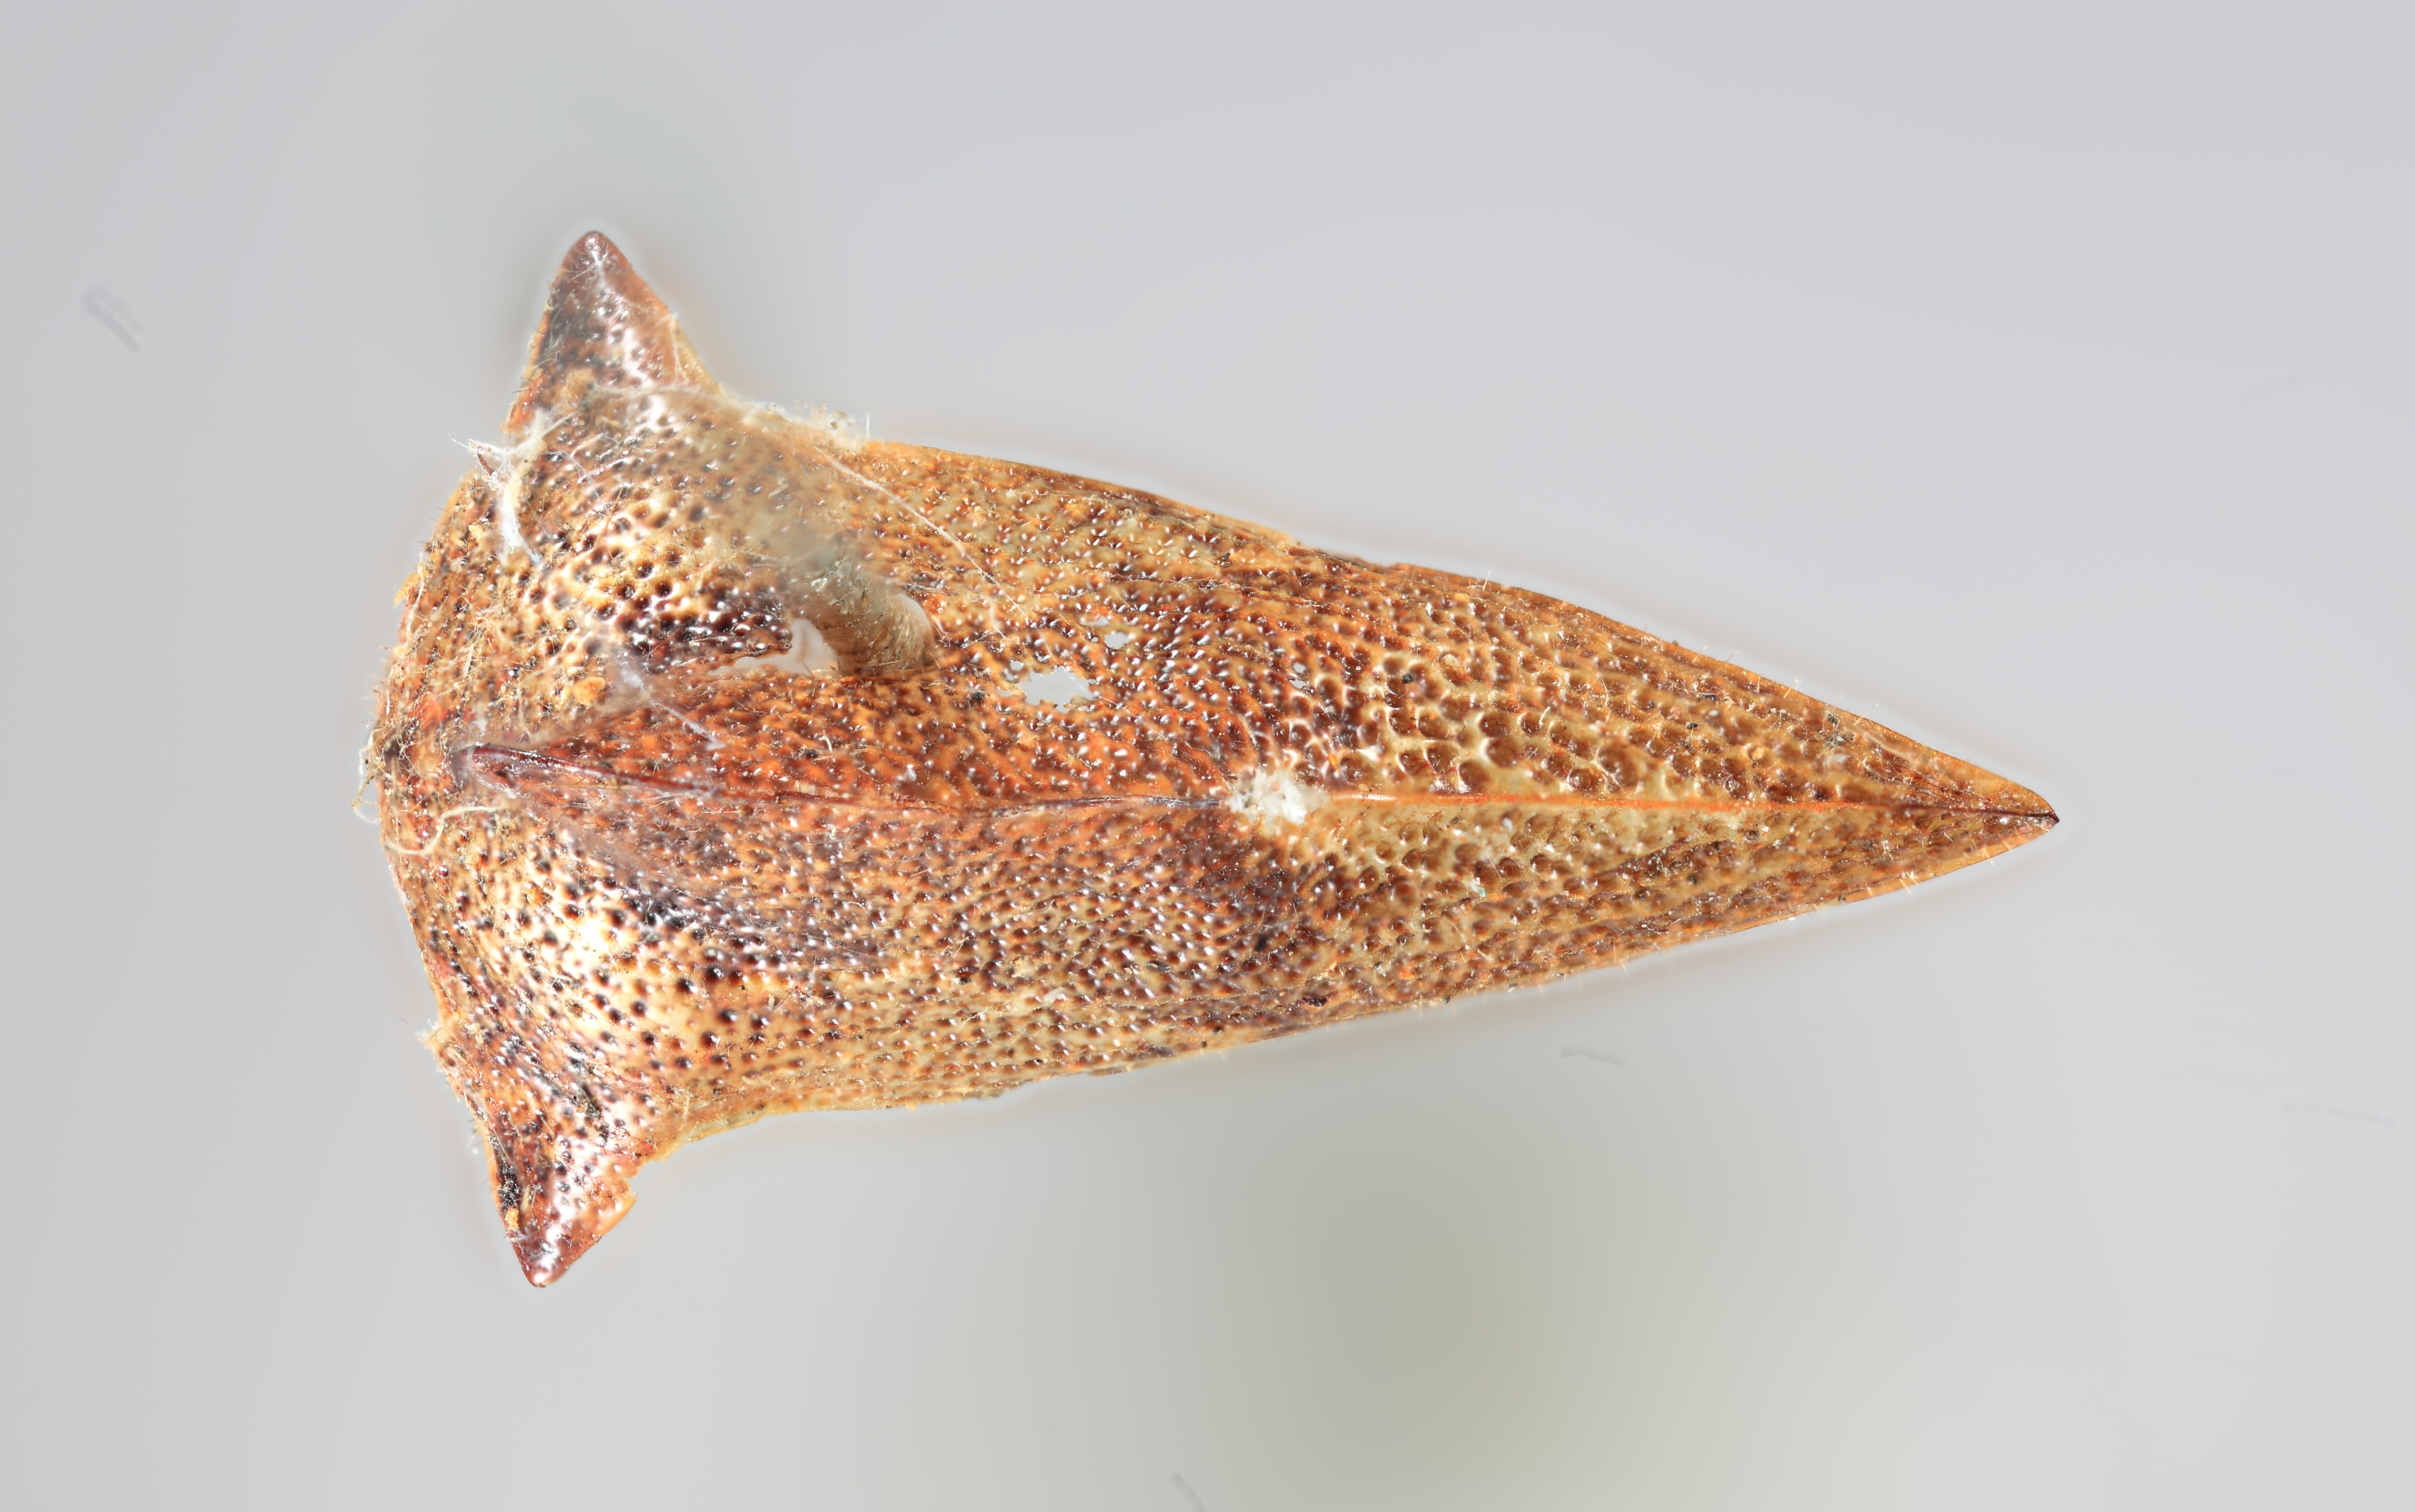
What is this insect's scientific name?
Telamona magniloba
